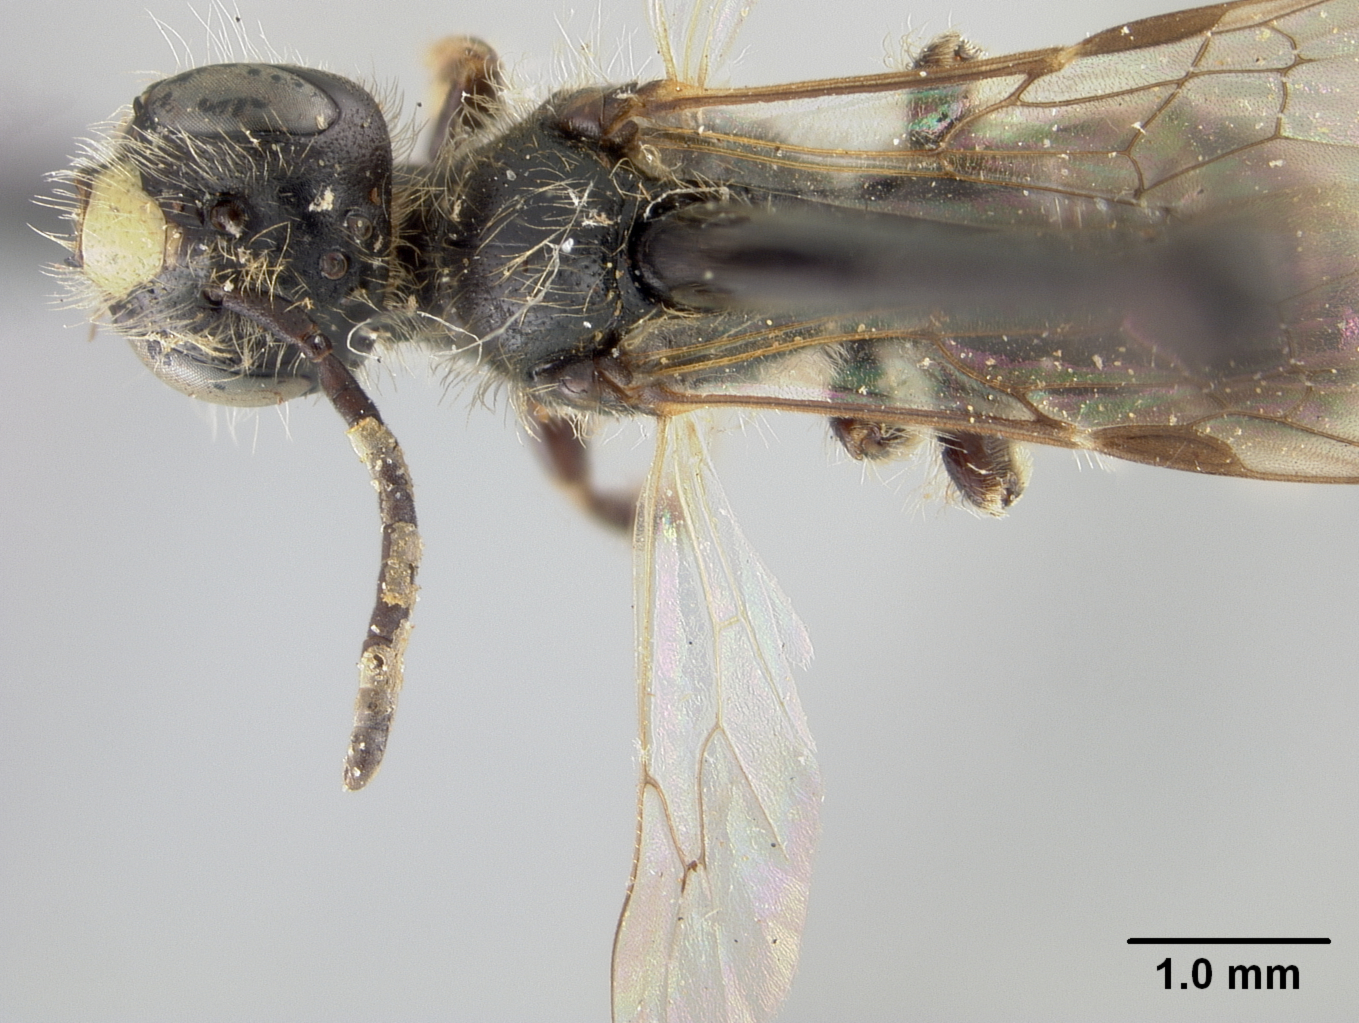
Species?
Panurginus crawfordi
